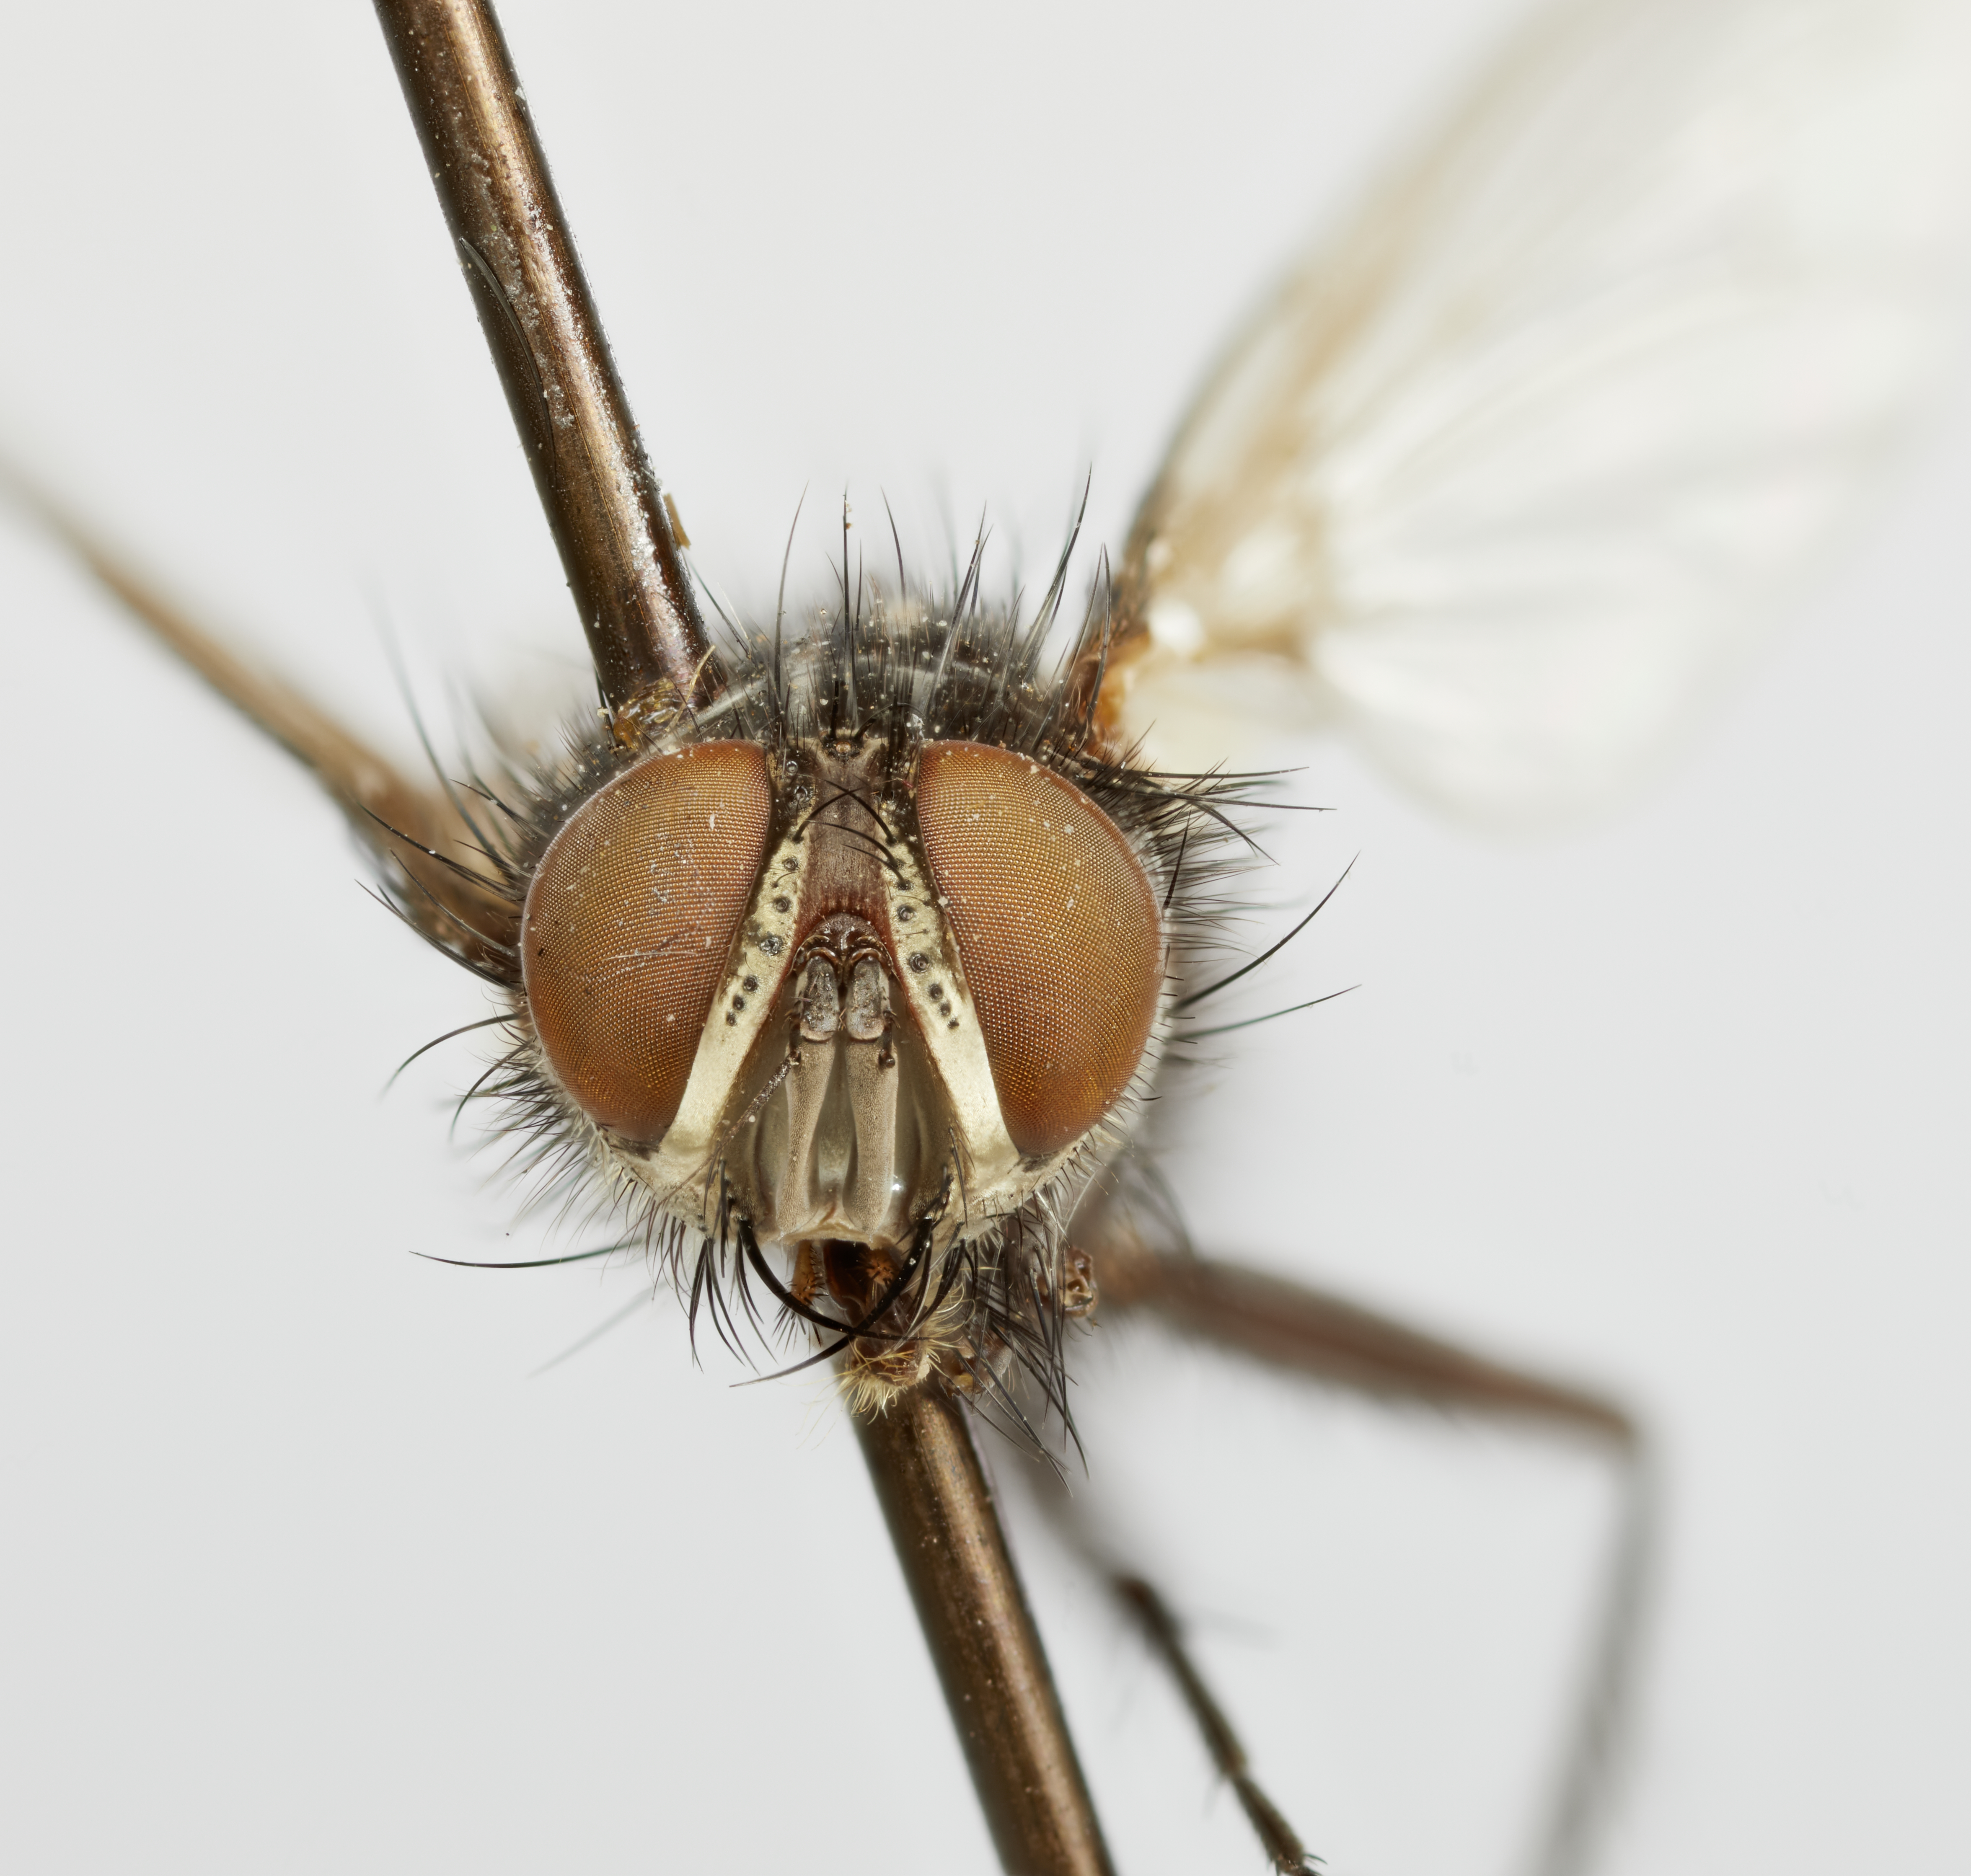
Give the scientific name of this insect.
Pseudoeribea paradexoides
